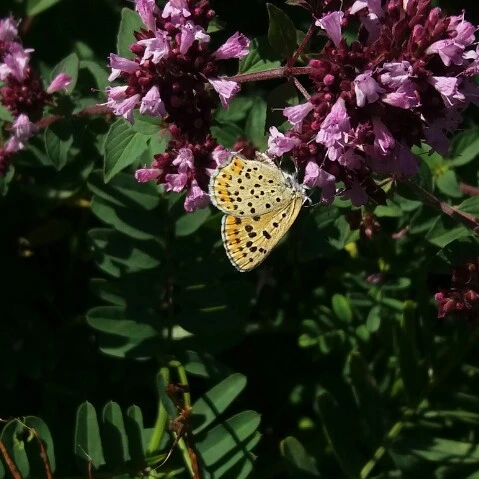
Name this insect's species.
Lycaena tityrus (also Loweia tityrus)
